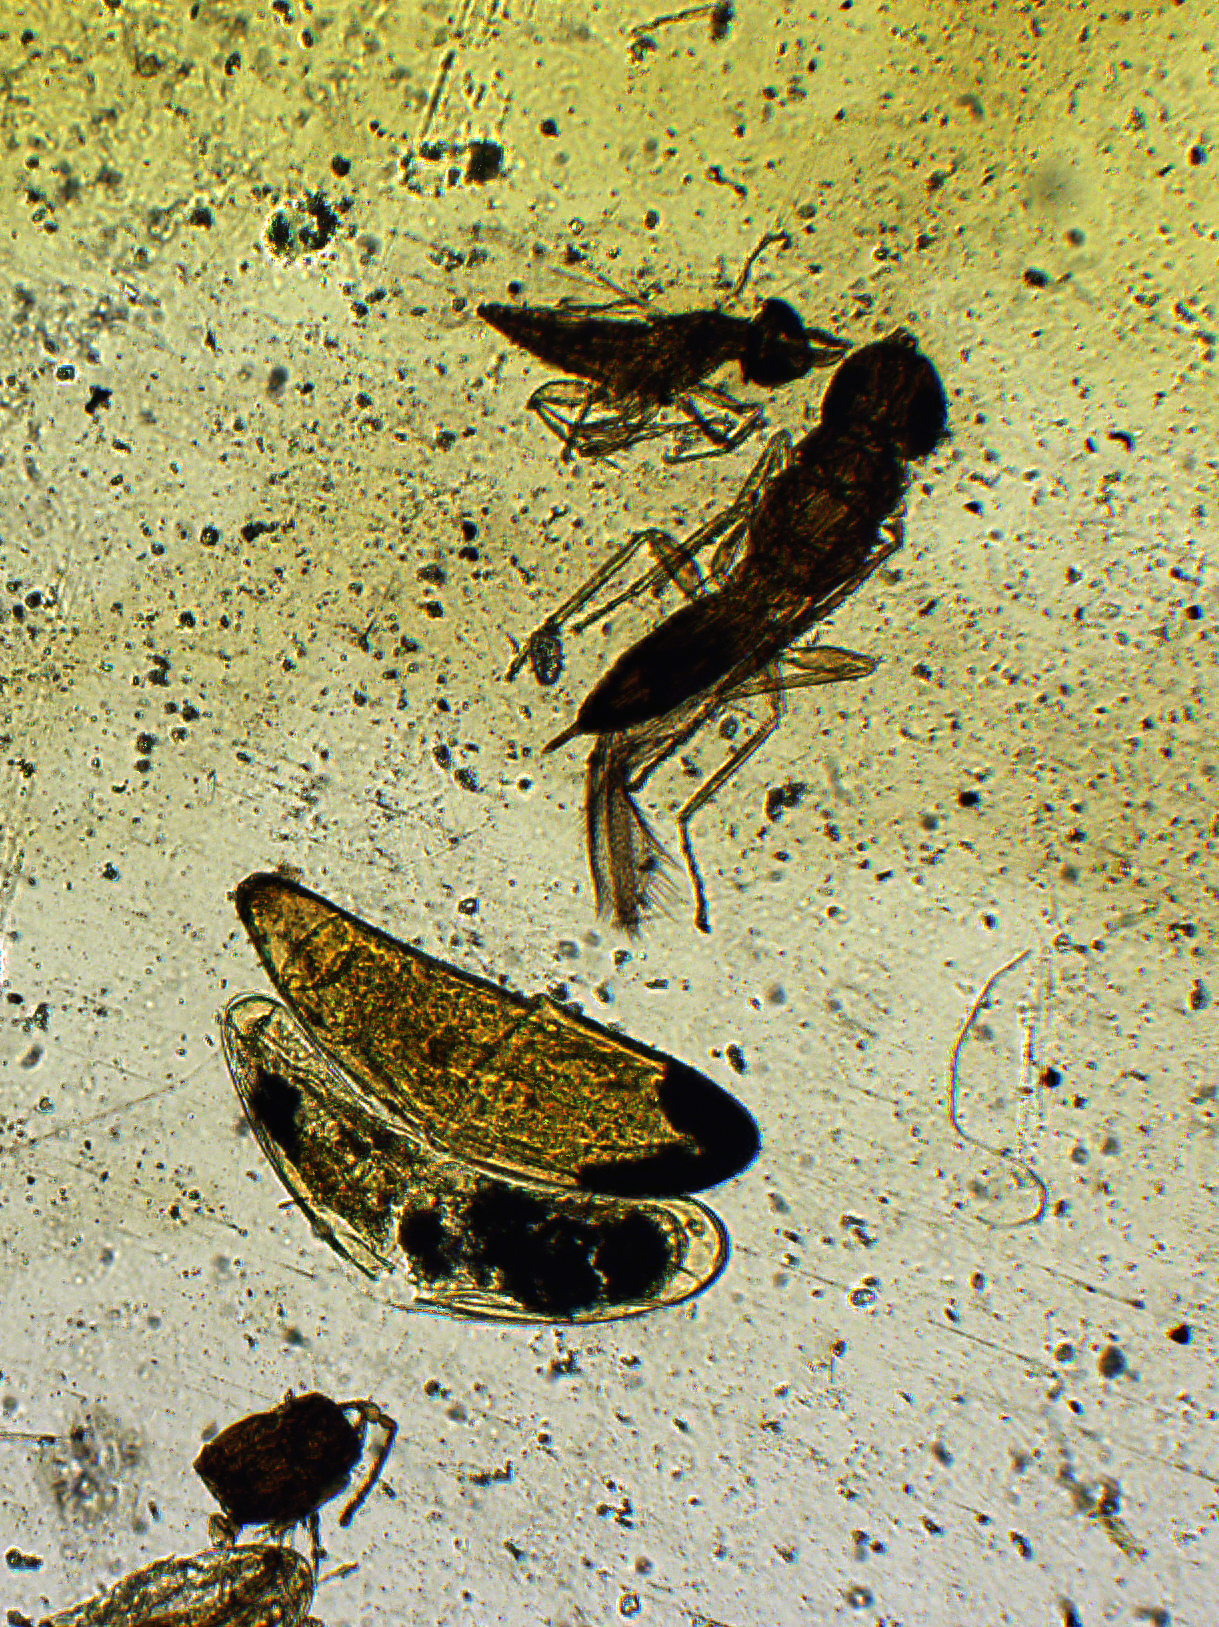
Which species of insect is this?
Gonatocerus utahensis
